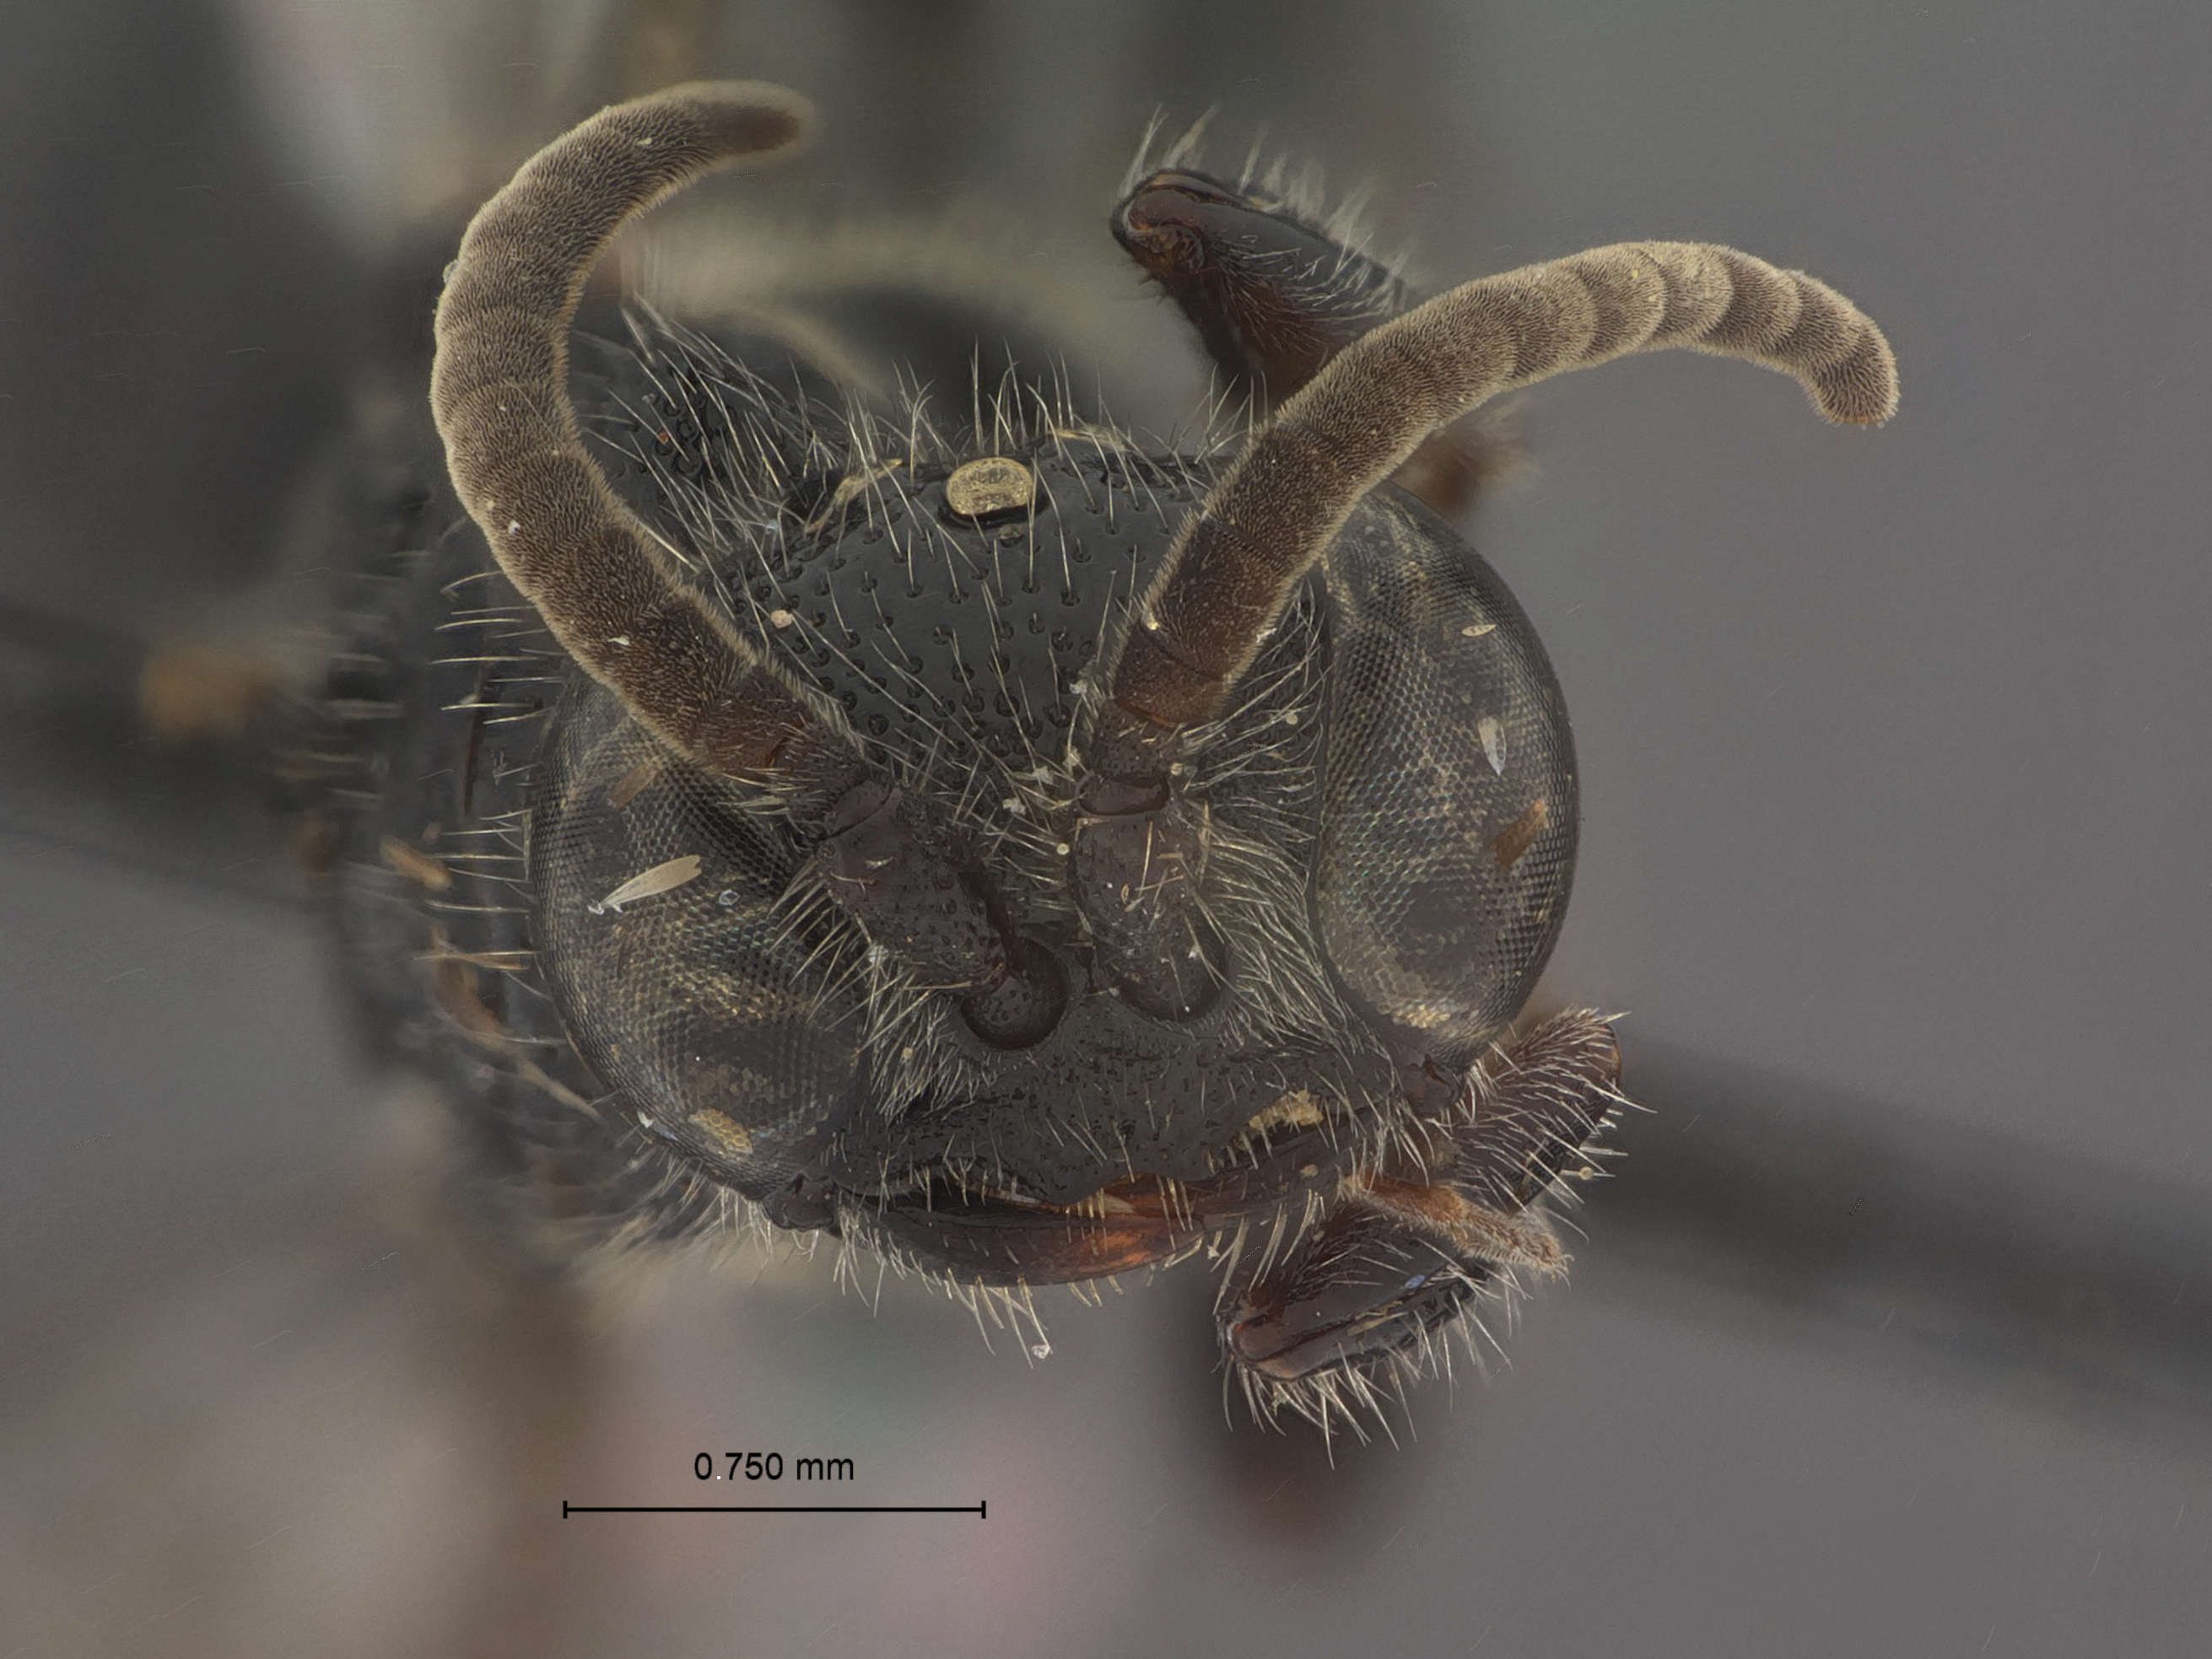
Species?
Tiphia orizabae
